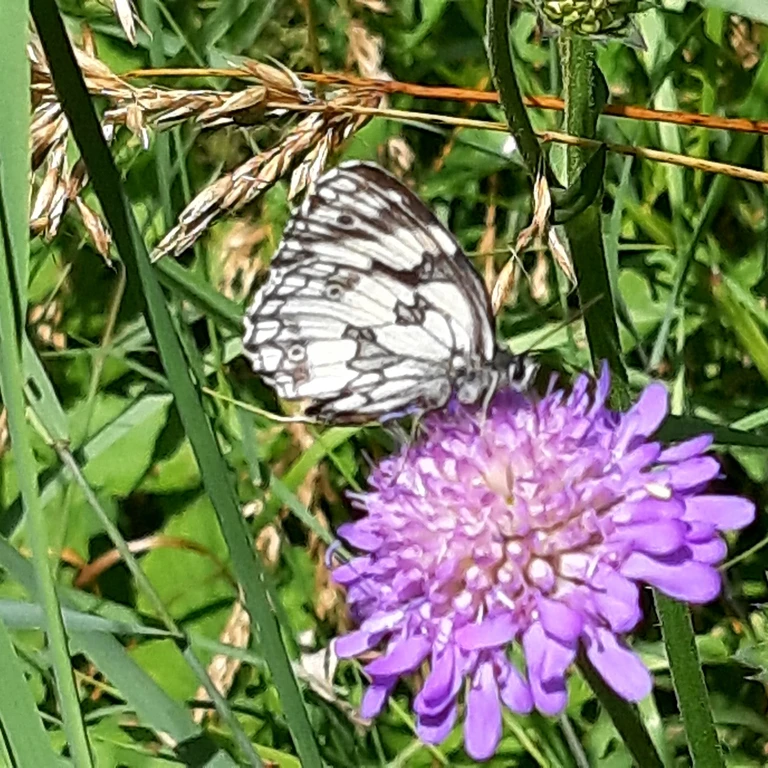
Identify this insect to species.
Melanargia galathea
